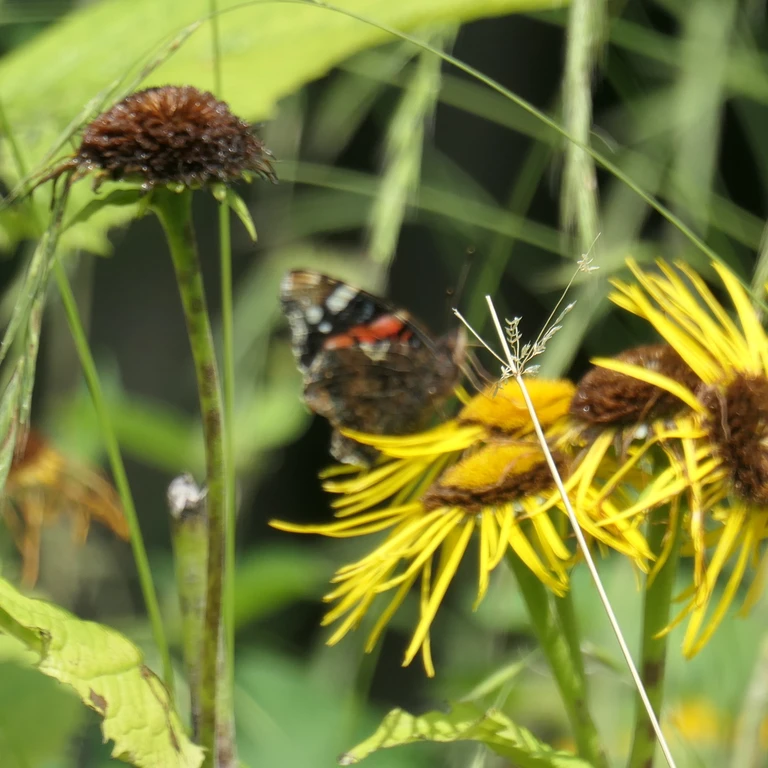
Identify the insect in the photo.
Vanessa atalanta
